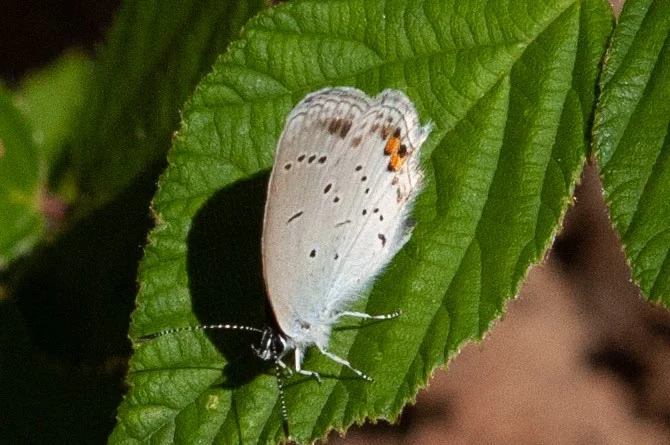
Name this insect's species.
Cupido argiades (also Elkalyce argiades)
